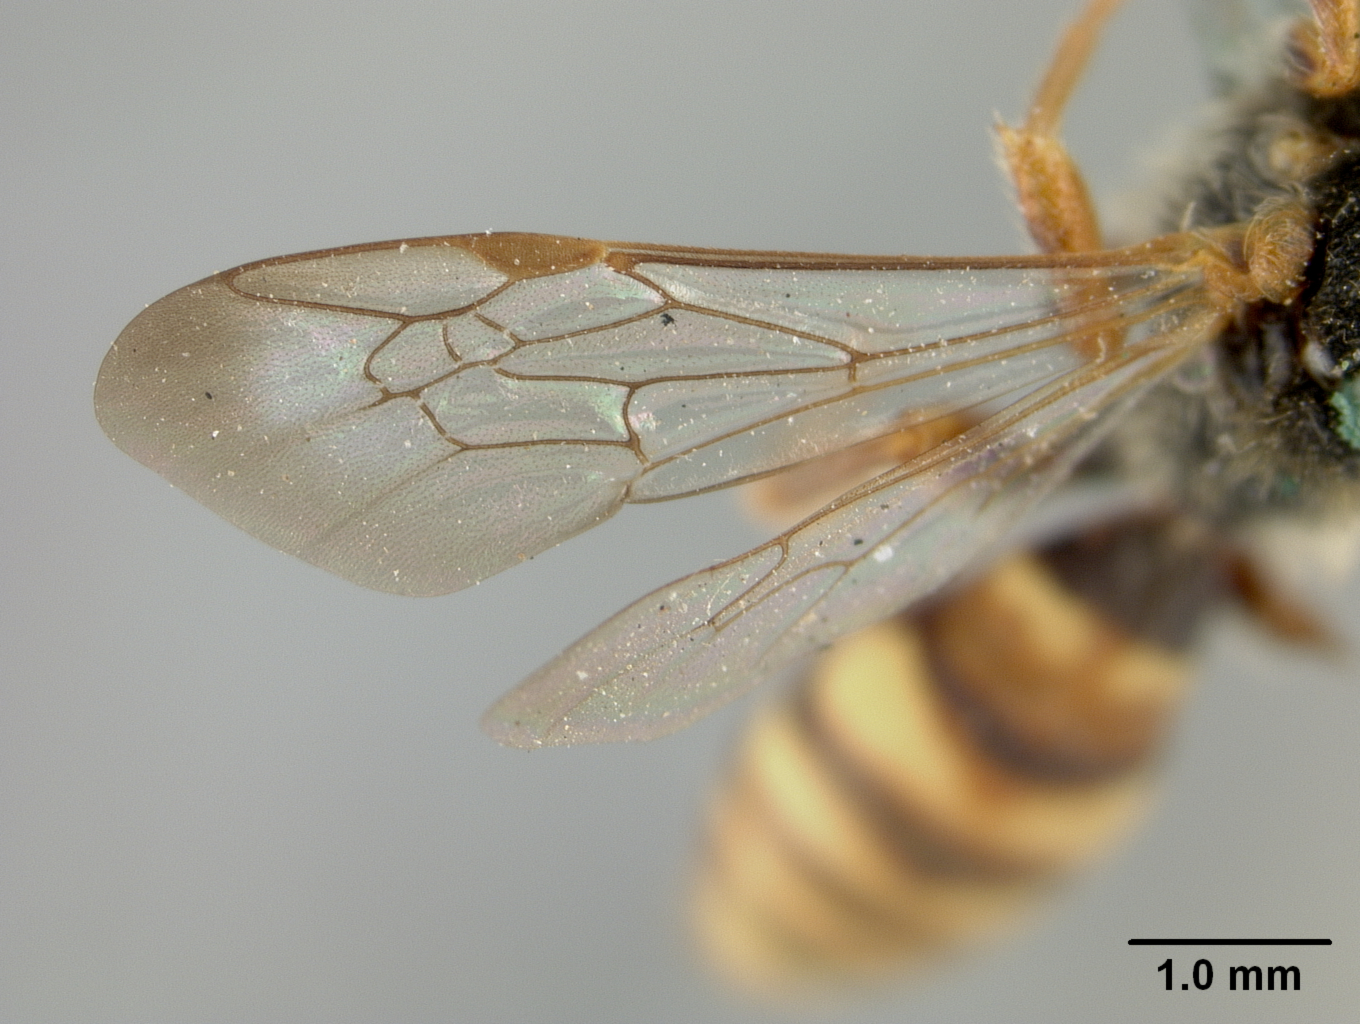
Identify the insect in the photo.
Nomada subangusta
